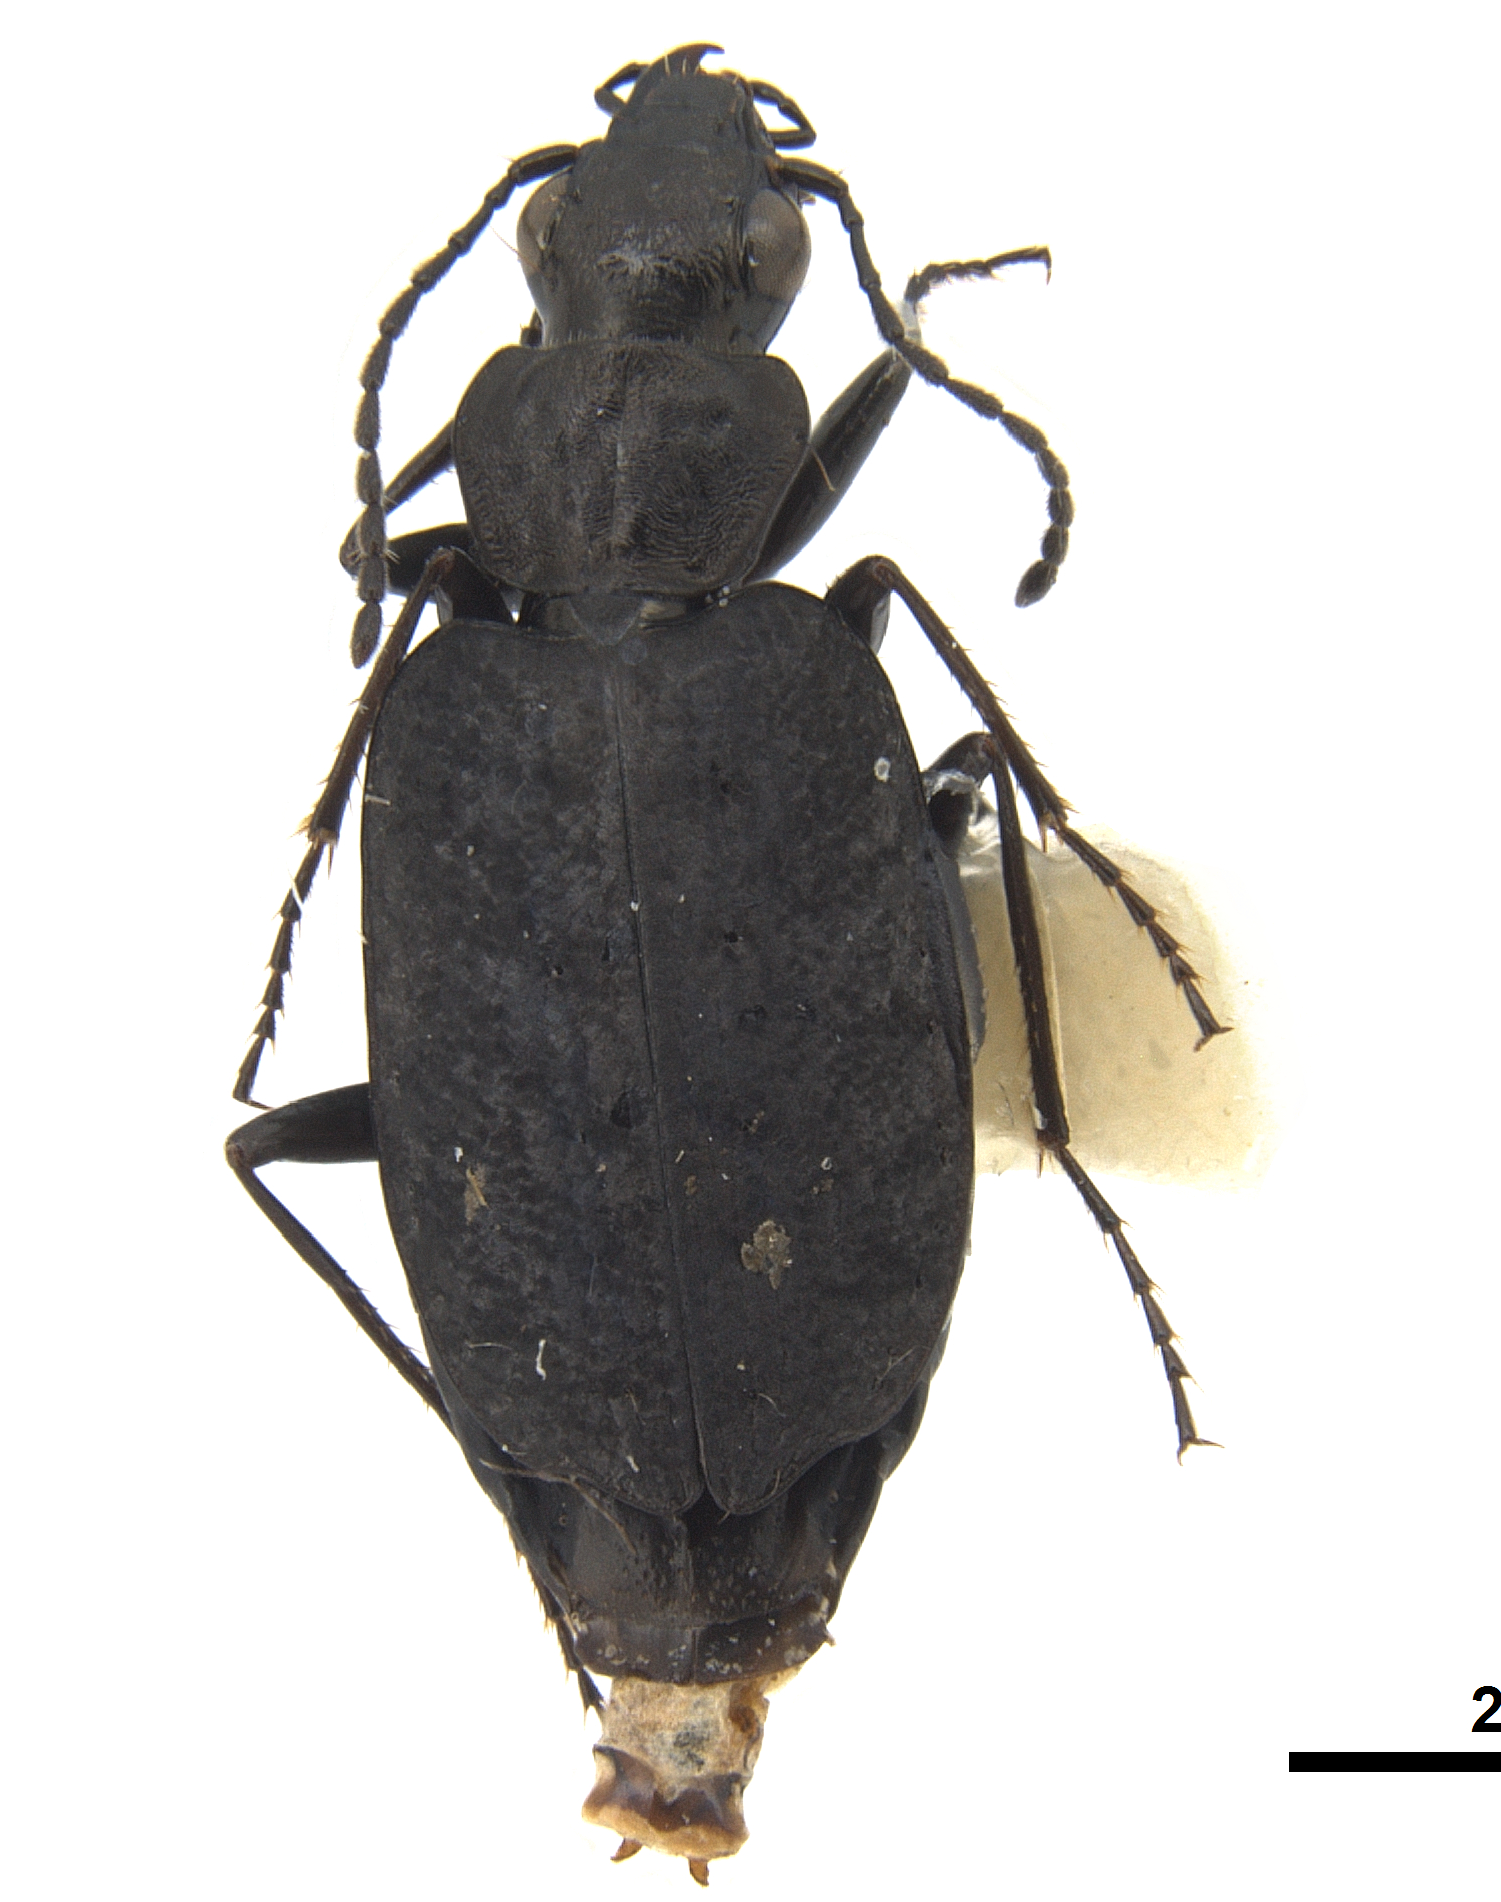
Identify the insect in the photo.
Sericoda bembidioides
